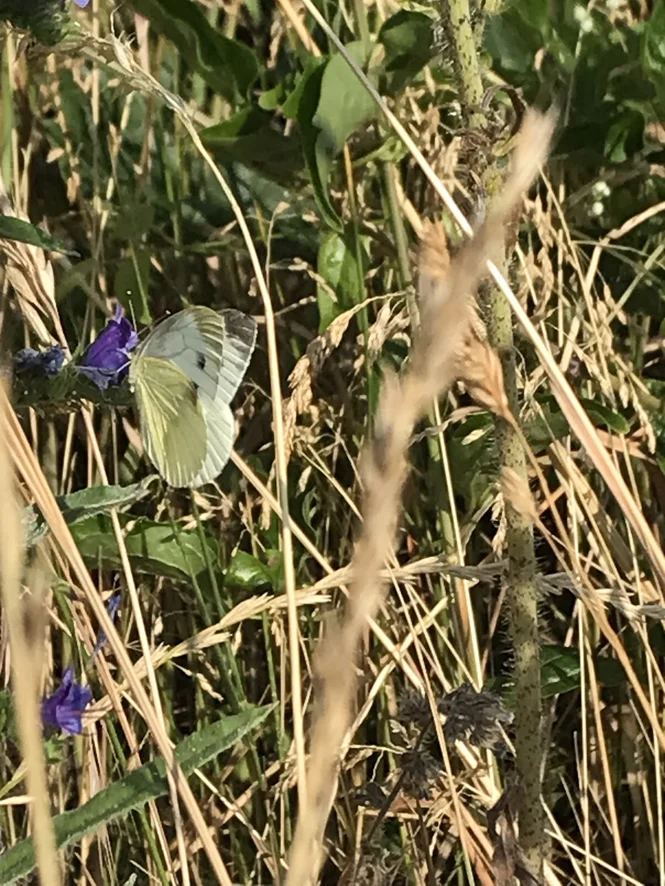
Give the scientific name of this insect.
Pieris napi
